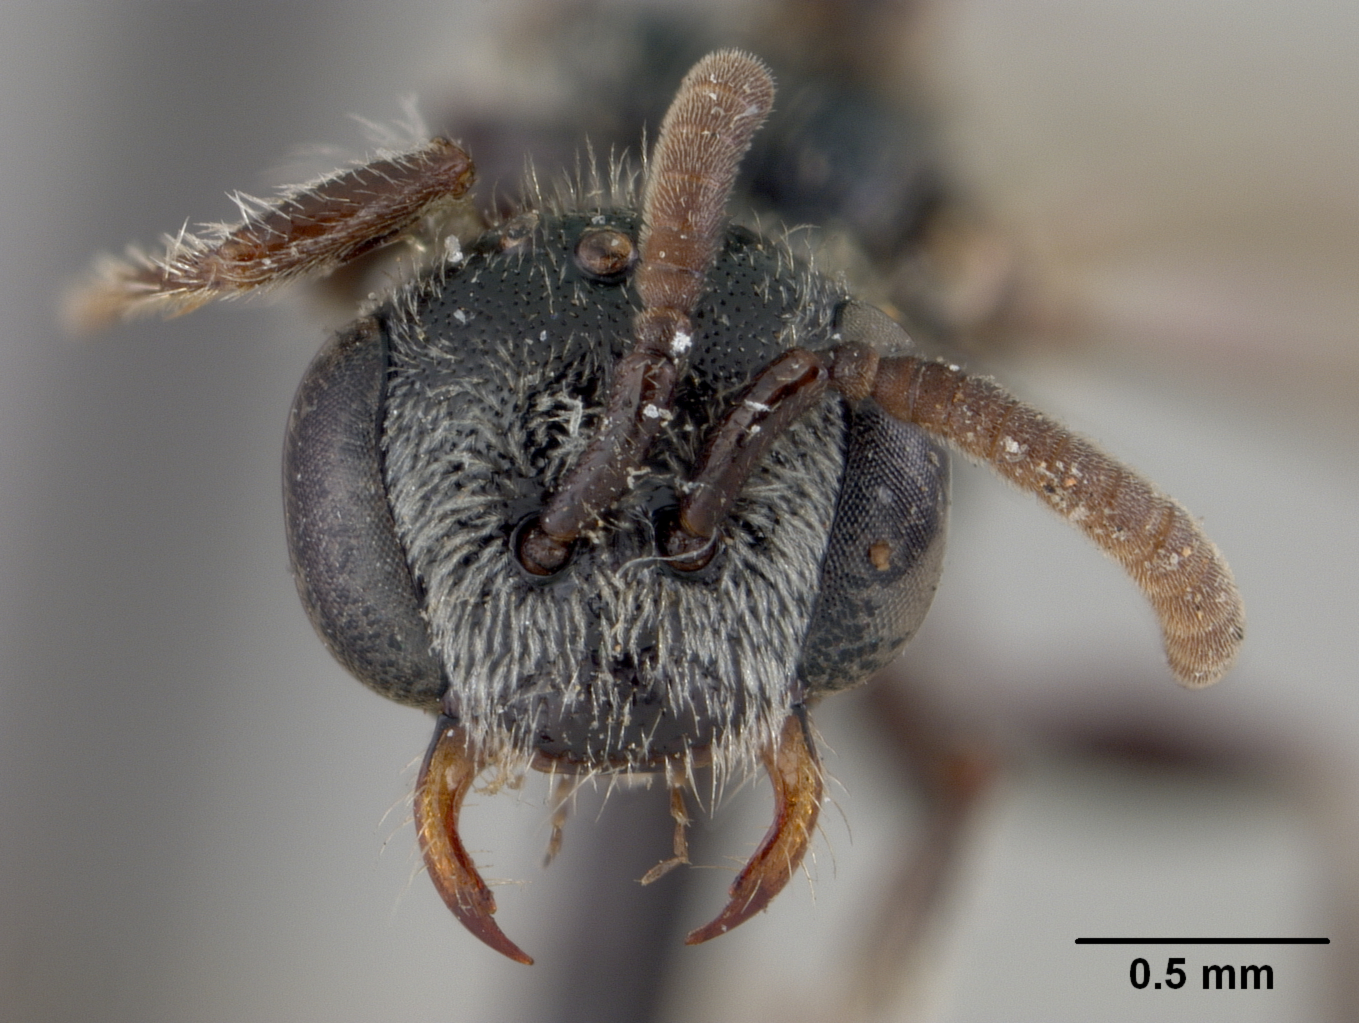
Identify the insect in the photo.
Sphecodes paraplesius
